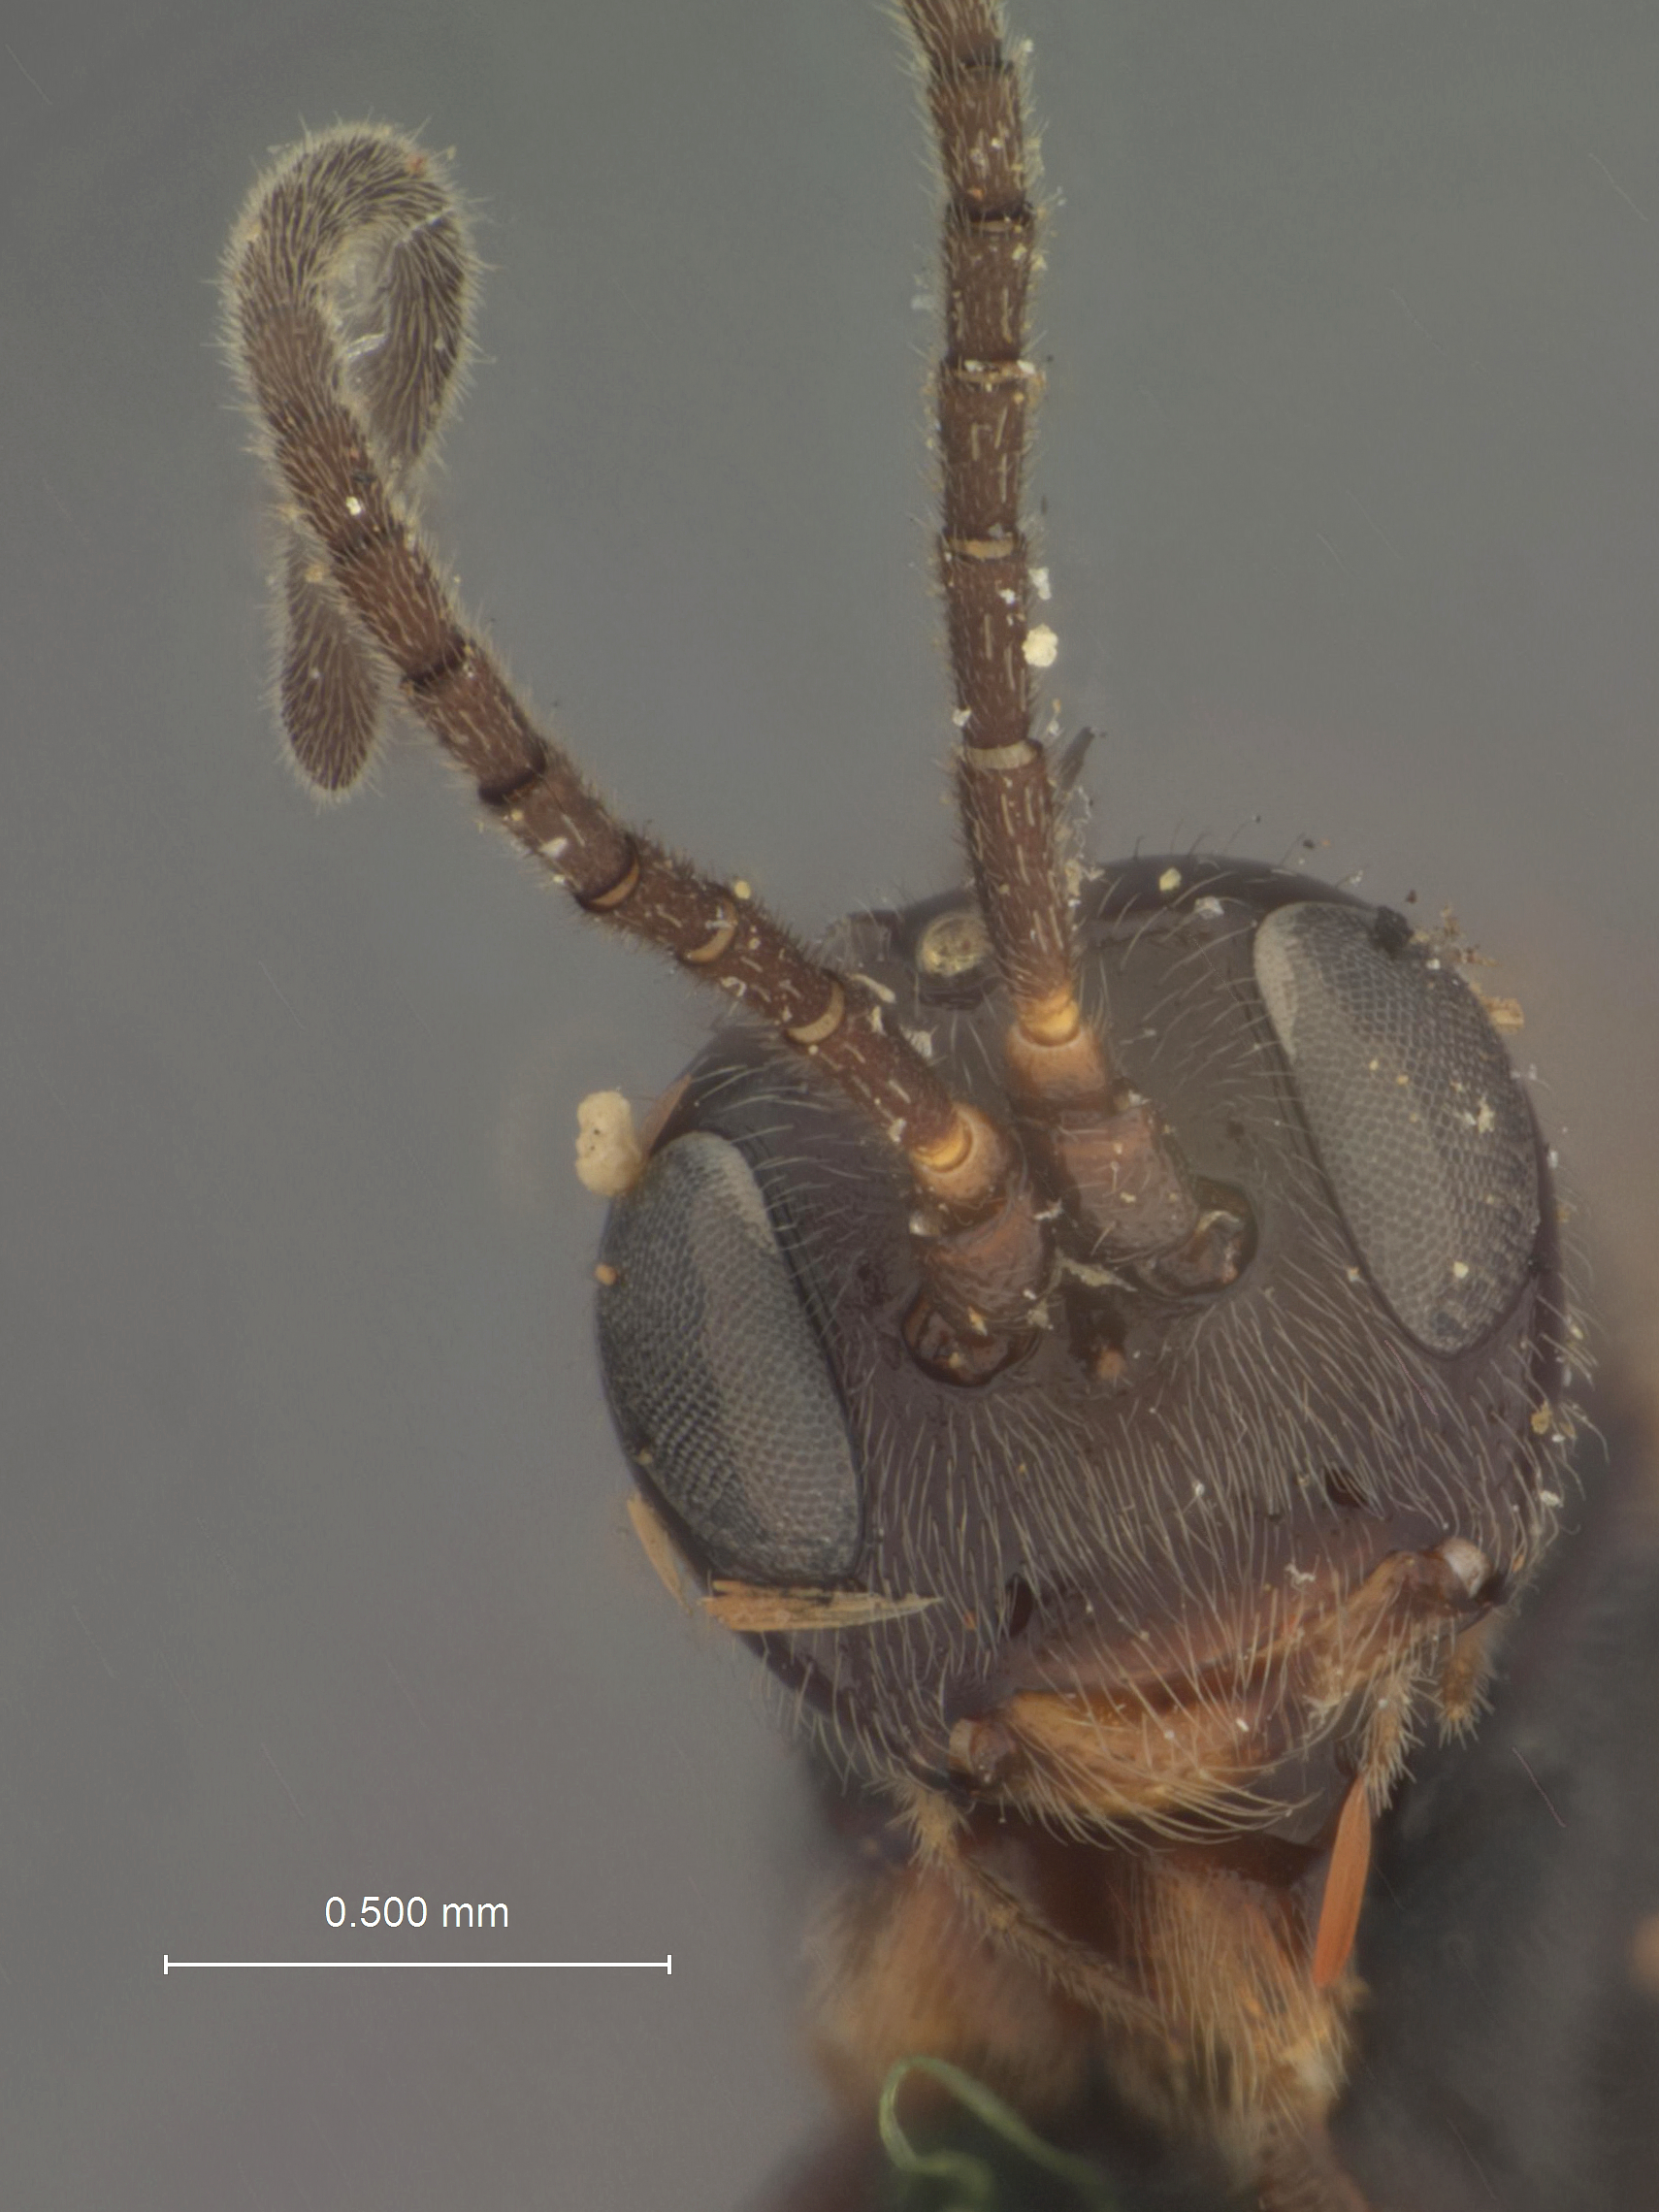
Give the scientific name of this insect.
Exolytus popoffianus
